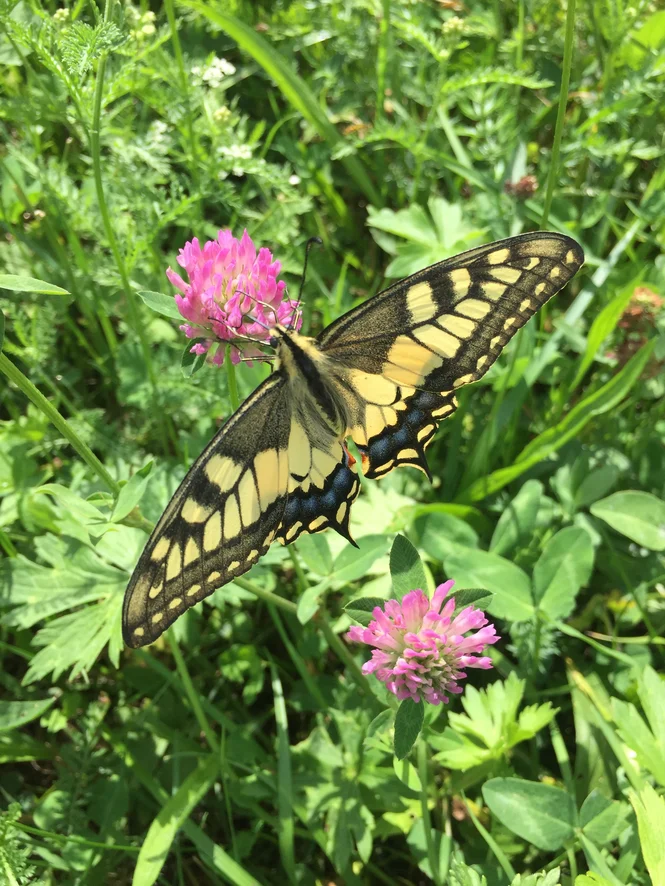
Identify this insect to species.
Papilio machaon
